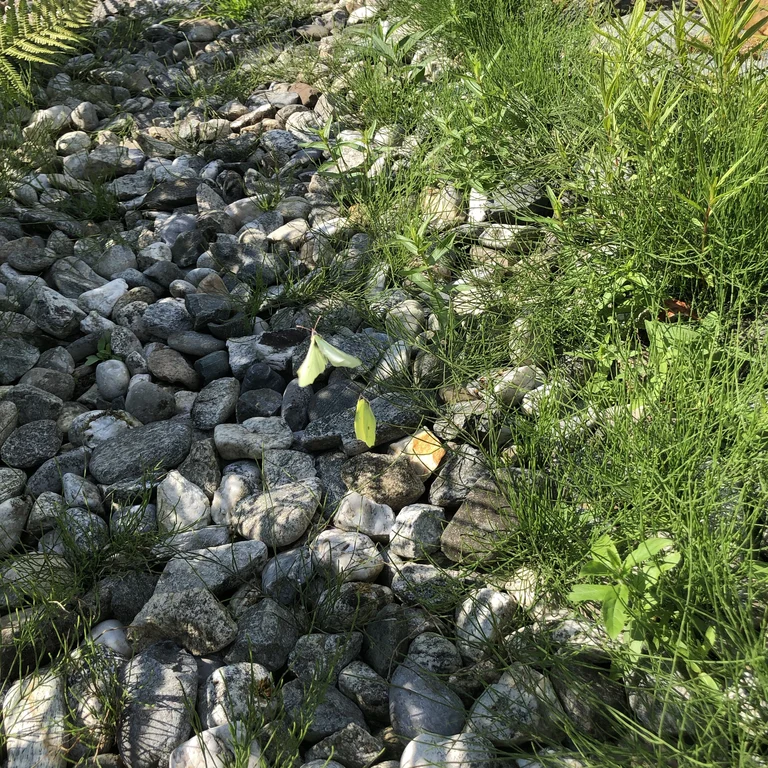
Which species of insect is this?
Gonepteryx rhamni
